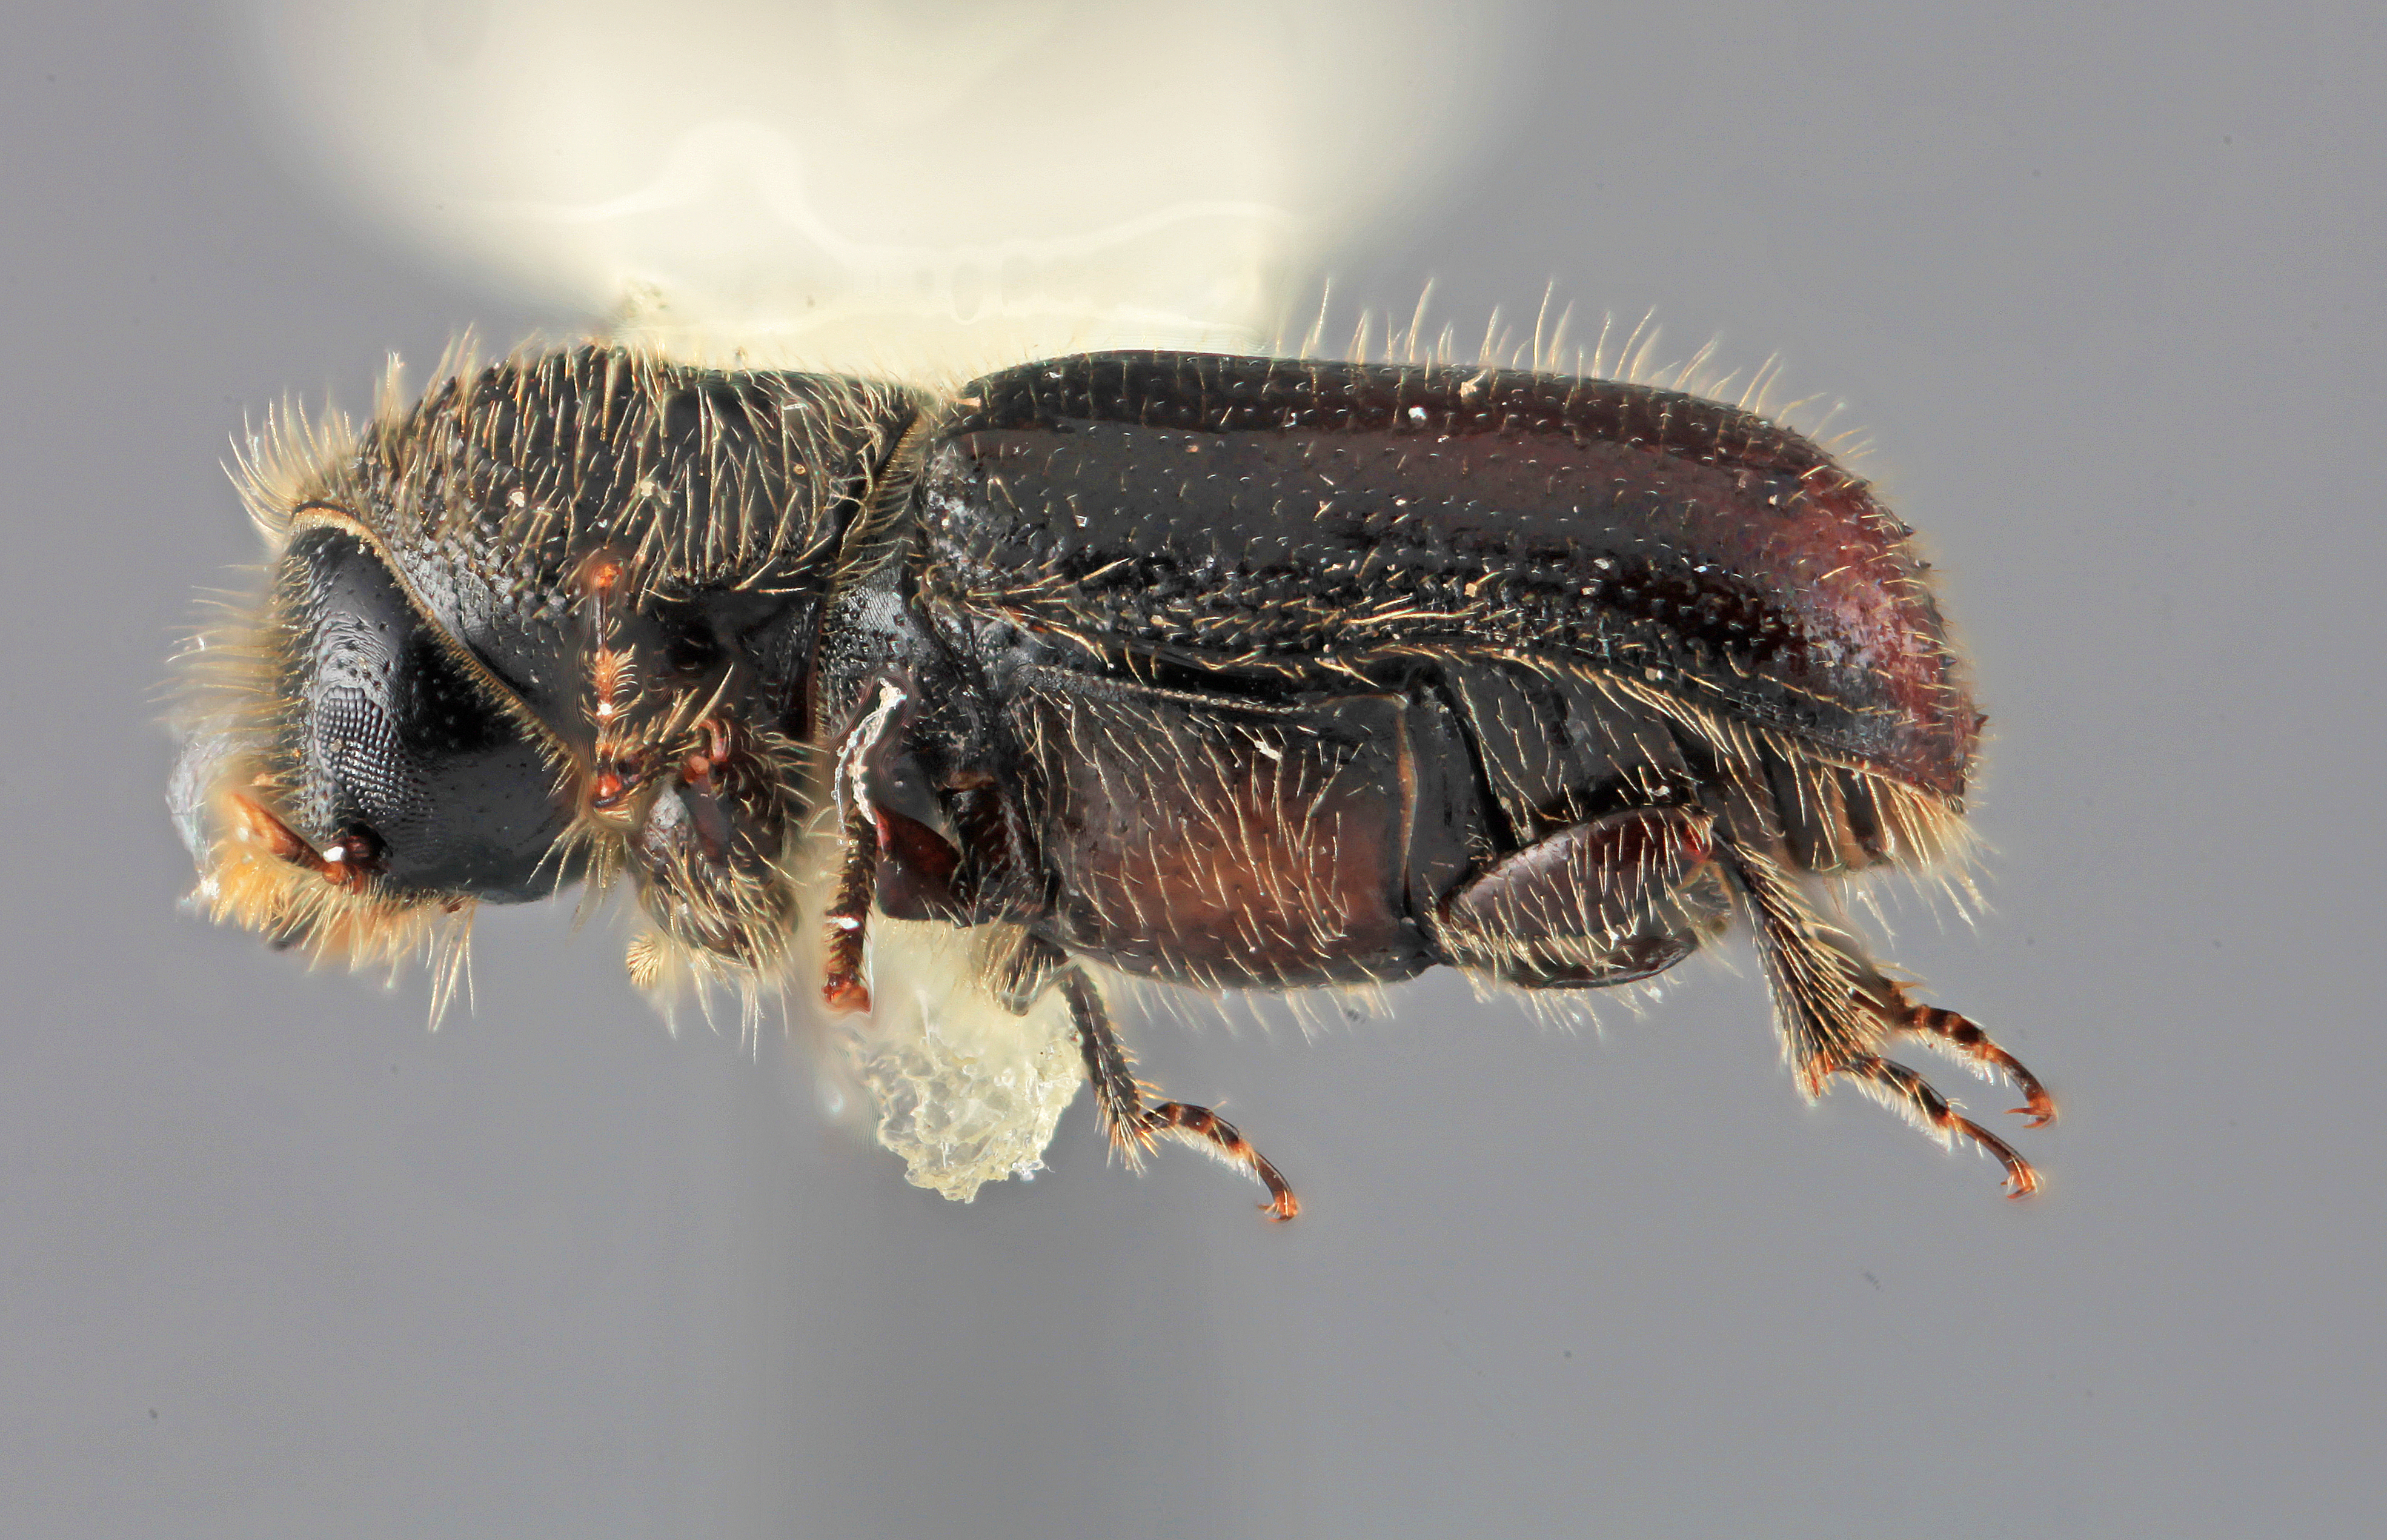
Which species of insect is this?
Pityogenes mexicanus
